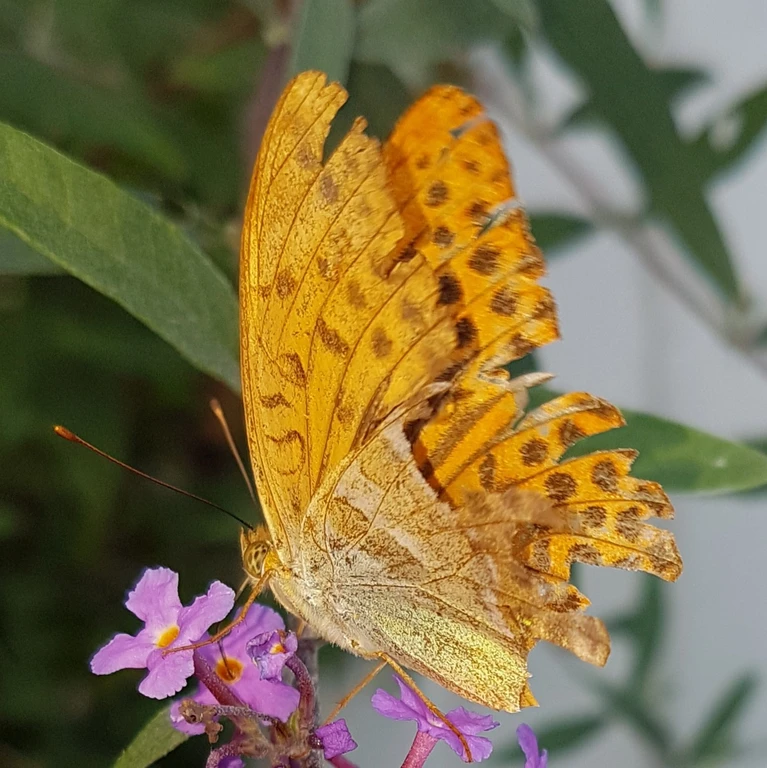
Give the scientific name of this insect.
Argynnis paphia
